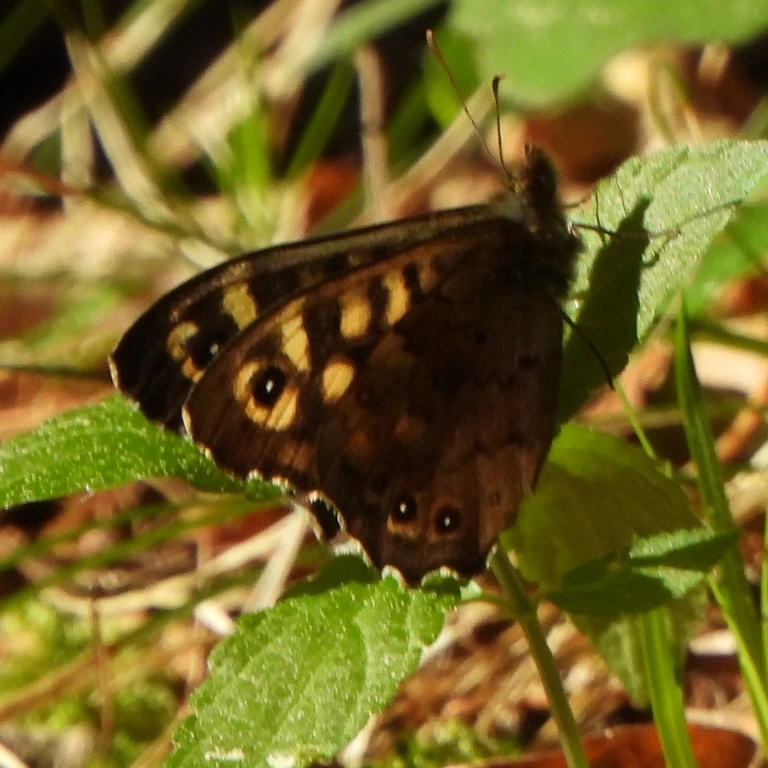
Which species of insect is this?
Pararge aegeria
